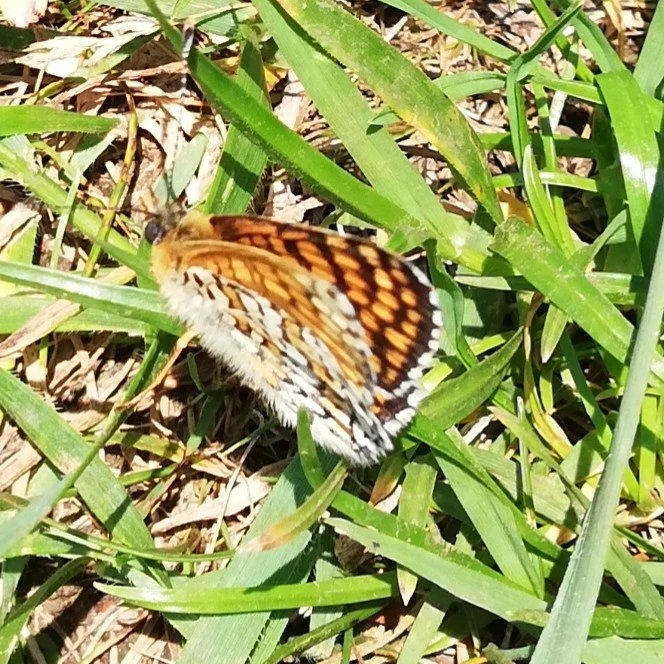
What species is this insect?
Melitaea cinxia
